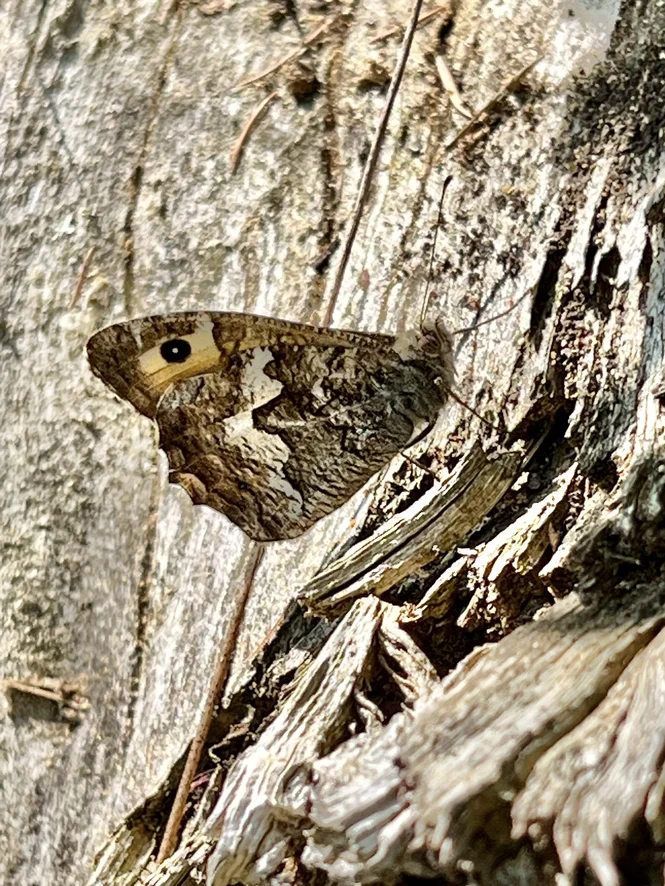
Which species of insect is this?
Hipparchia semele
